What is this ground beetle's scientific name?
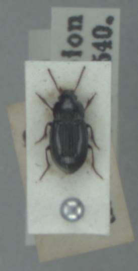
Amara infima
